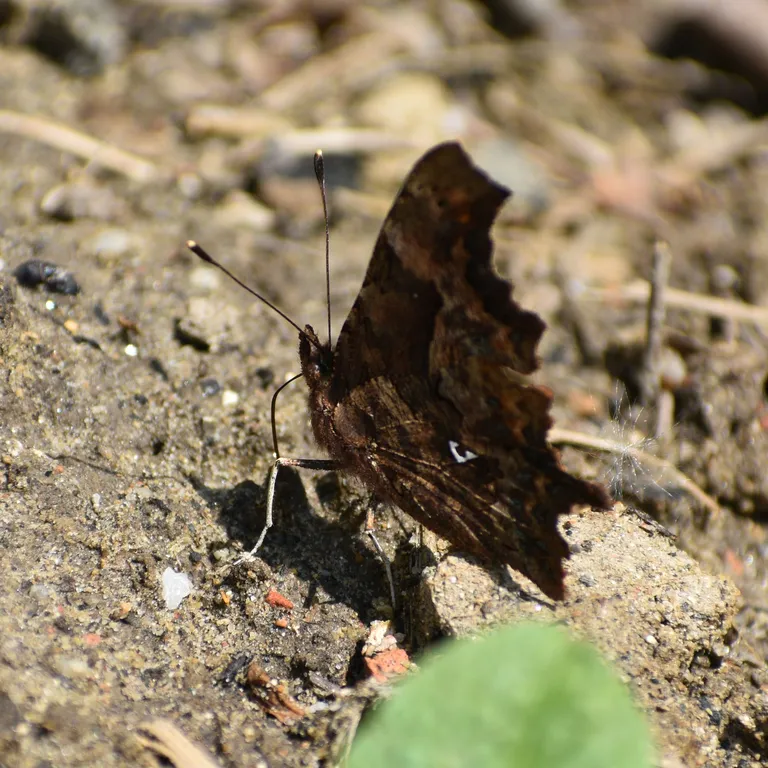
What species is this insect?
Polygonia c-album
